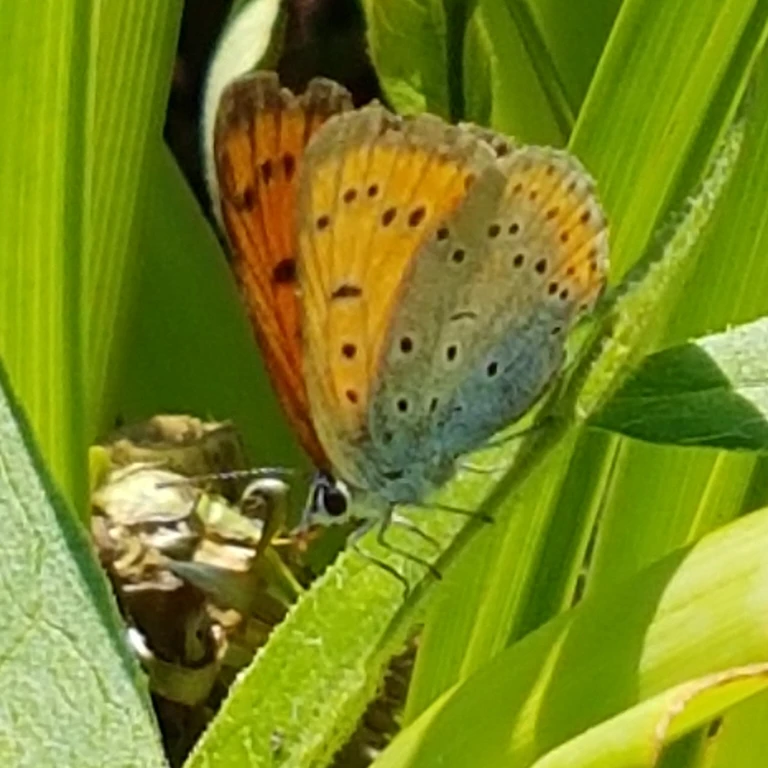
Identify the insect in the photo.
Lycaena dispar
